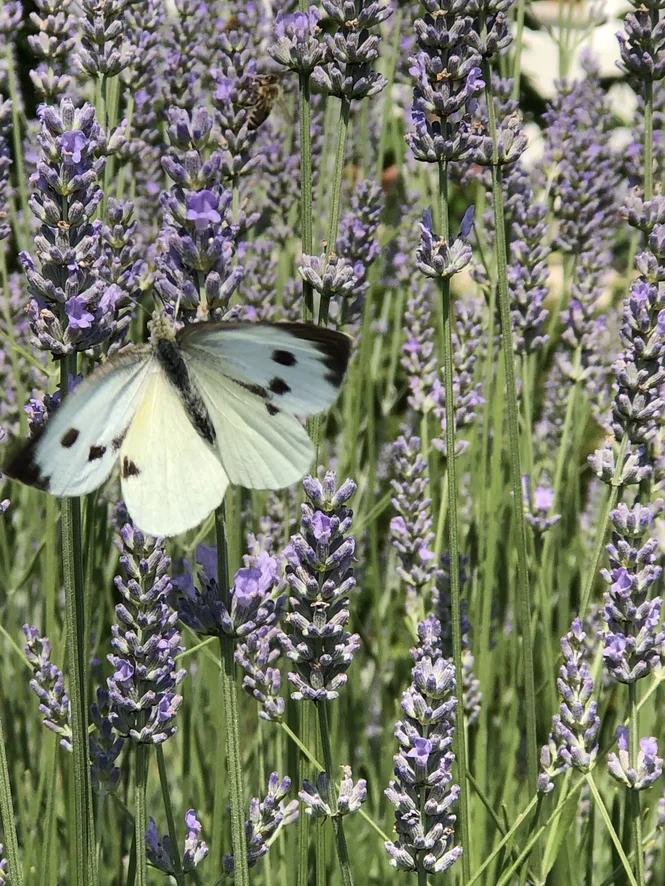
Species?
Pieris brassicae
